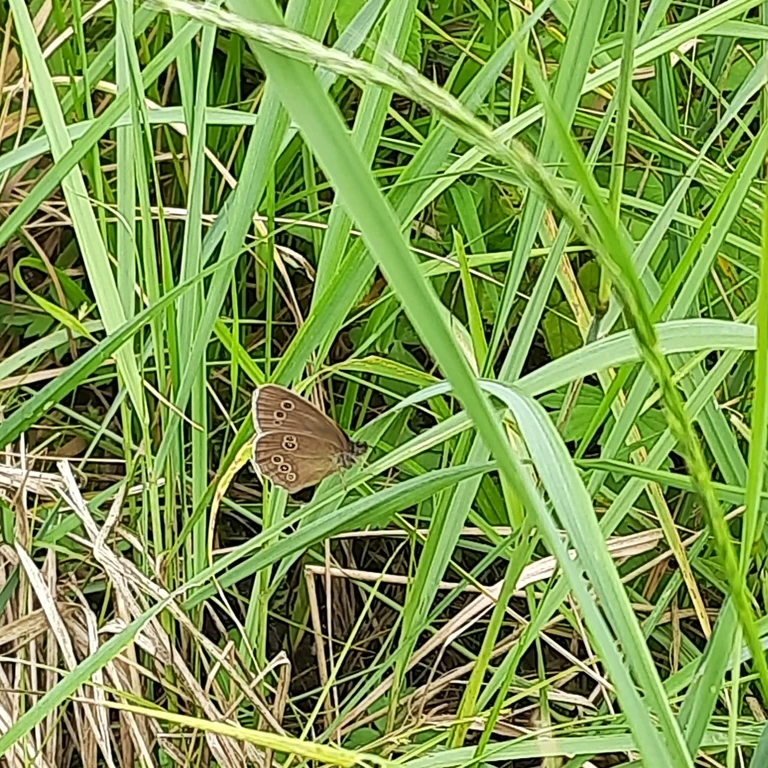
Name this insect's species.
Aphantopus hyperantus
